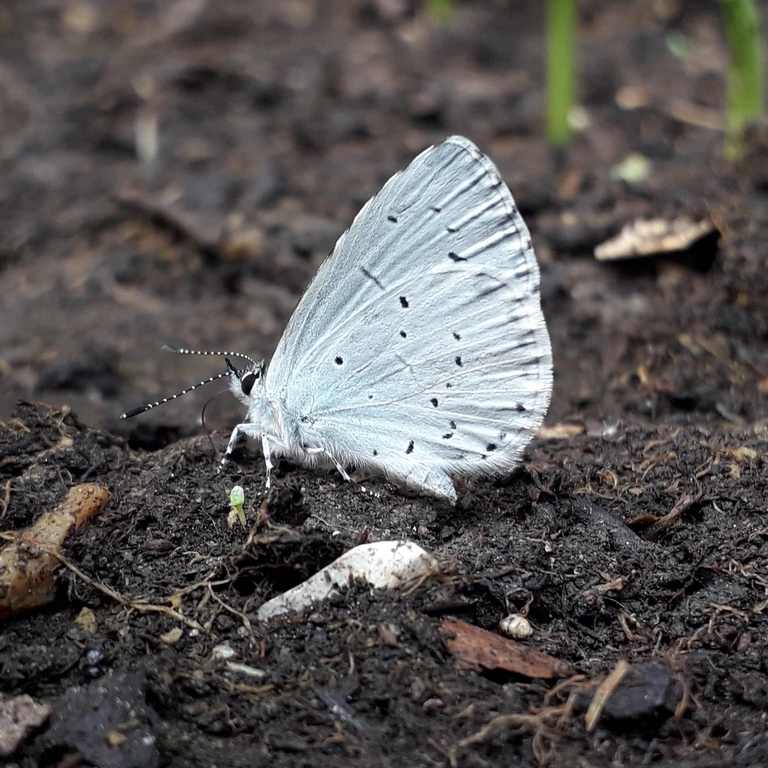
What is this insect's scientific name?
Celastrina argiolus
